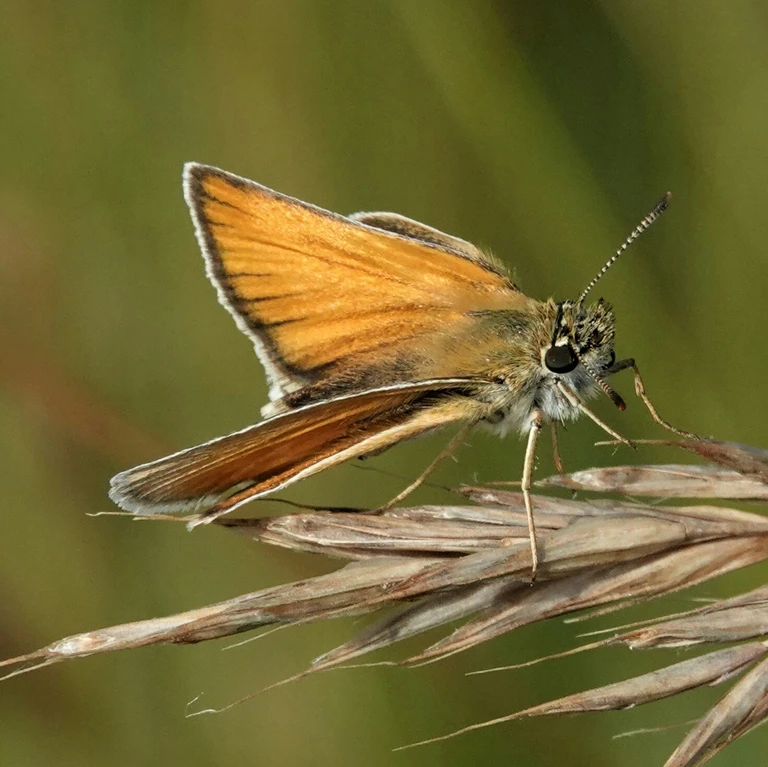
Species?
Thymelicus sylvestris
